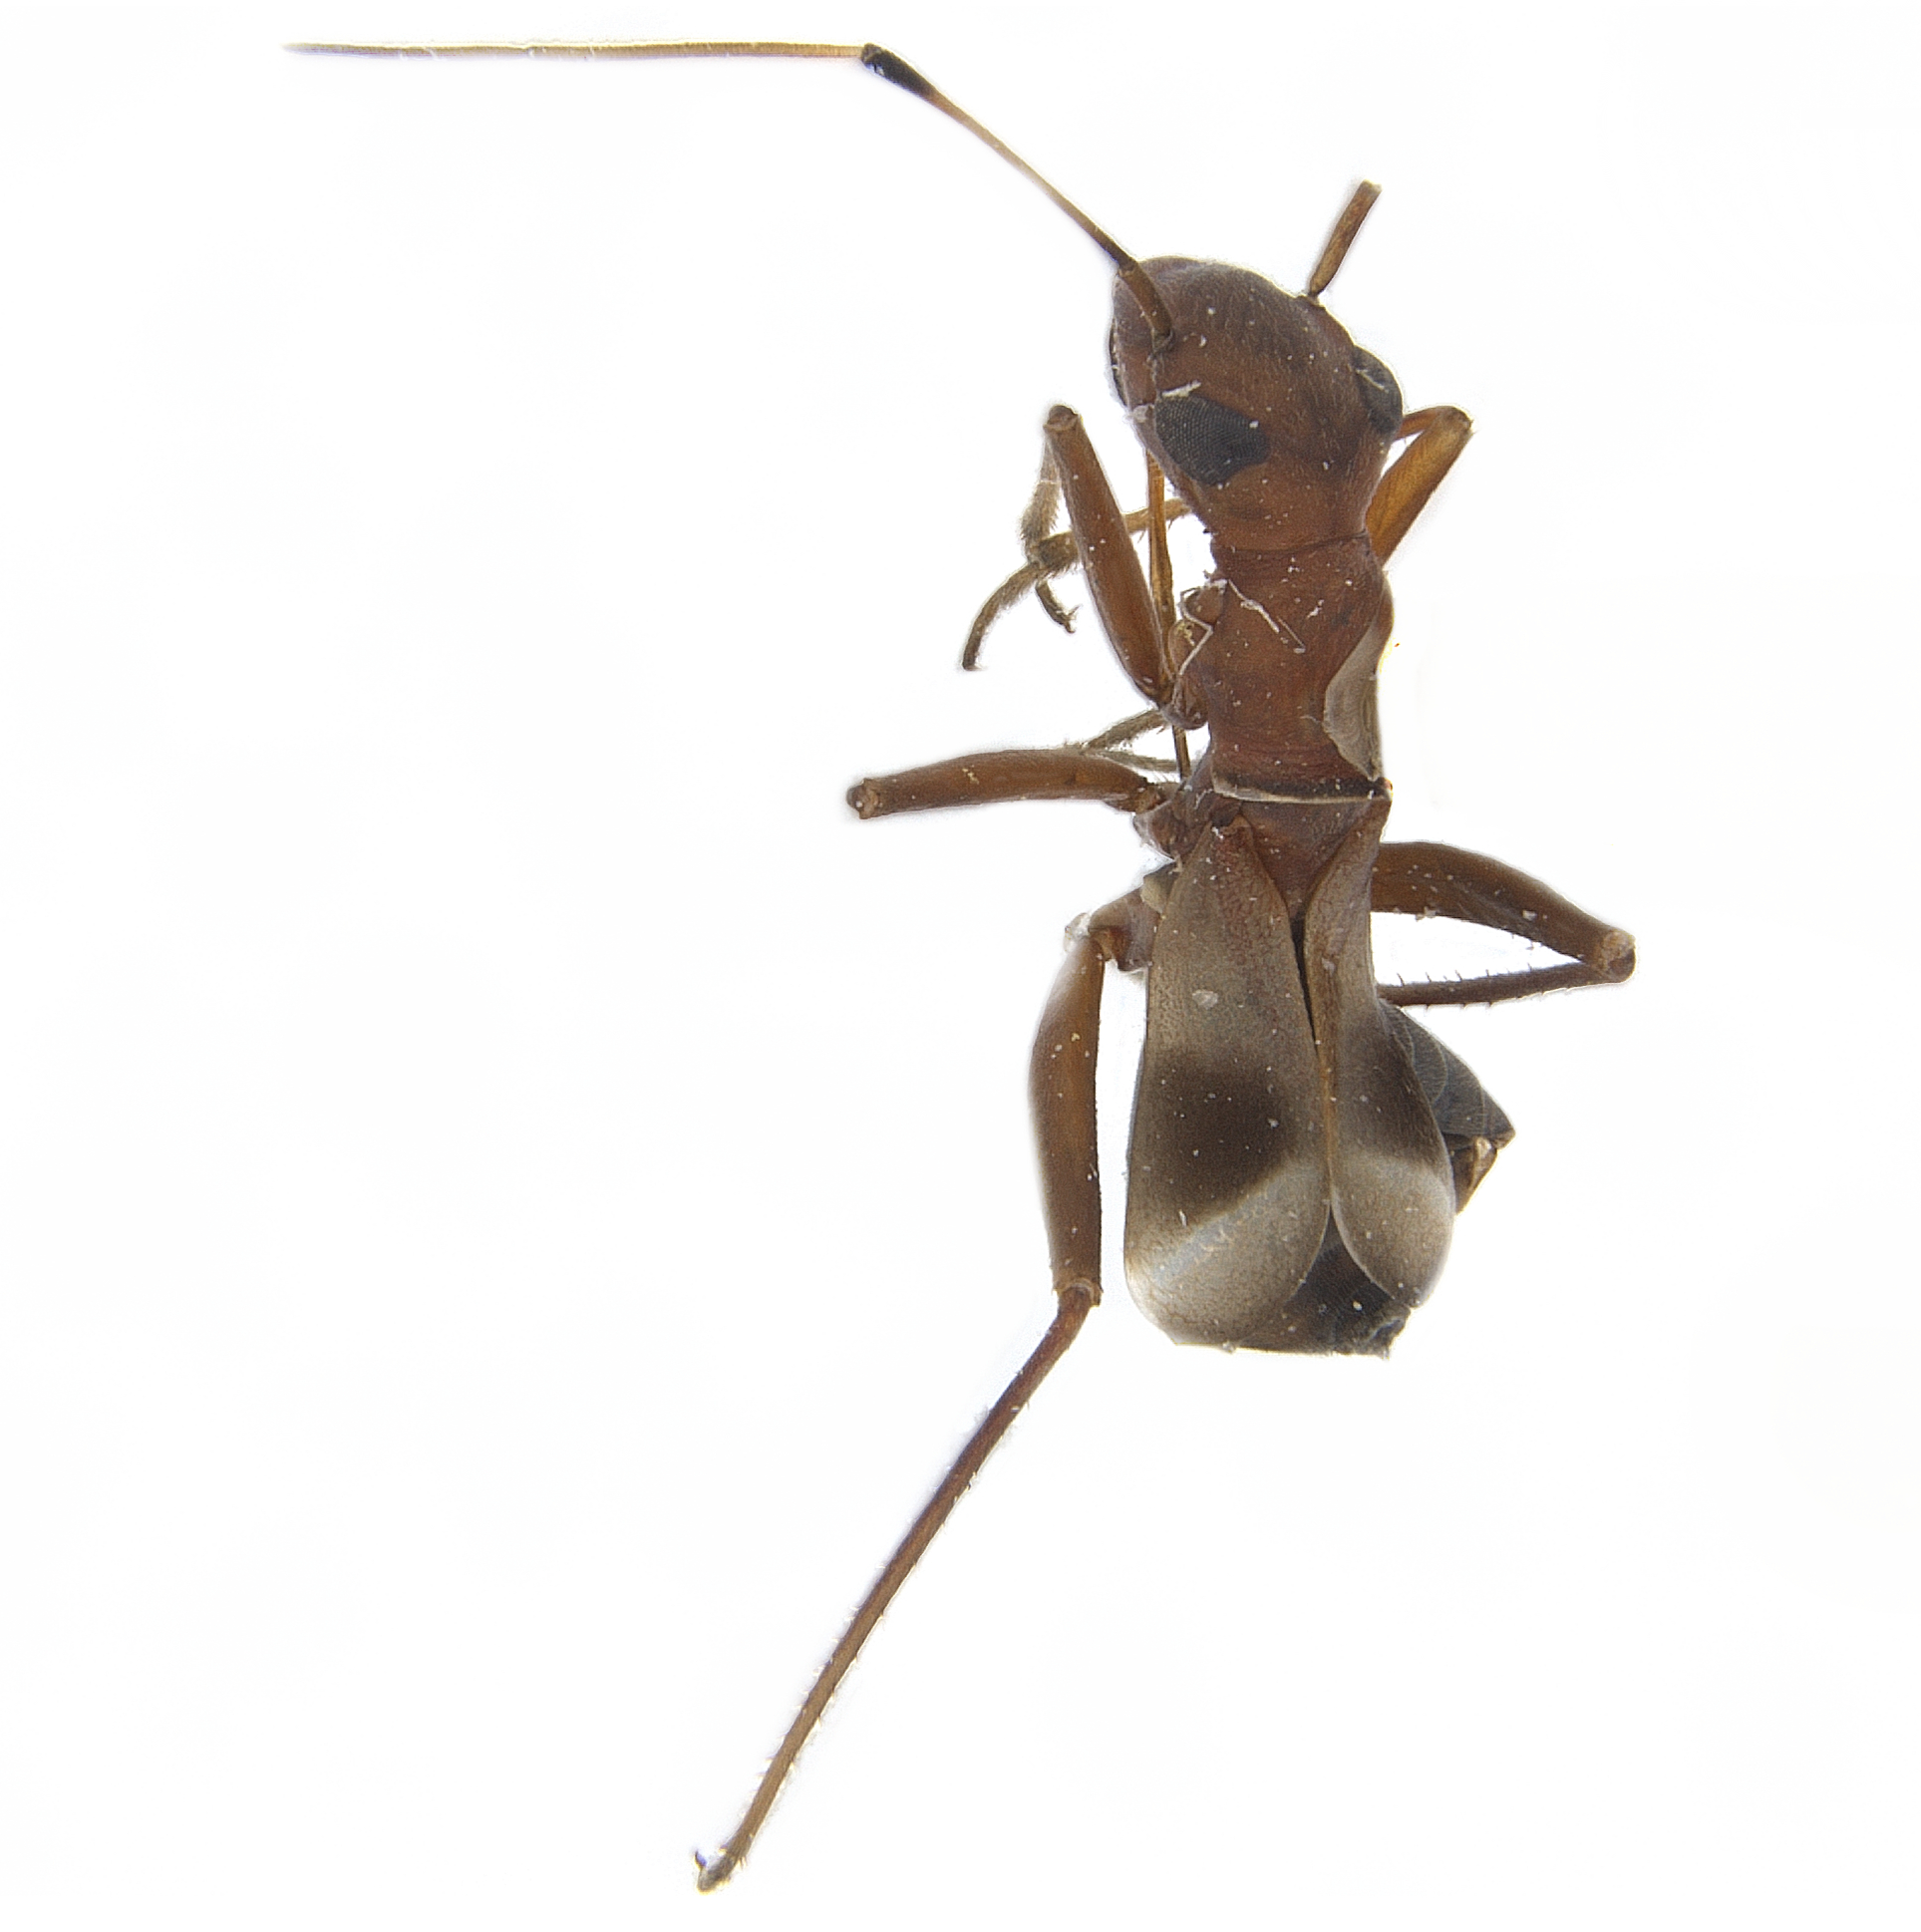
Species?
Dacerla mediospinosa
